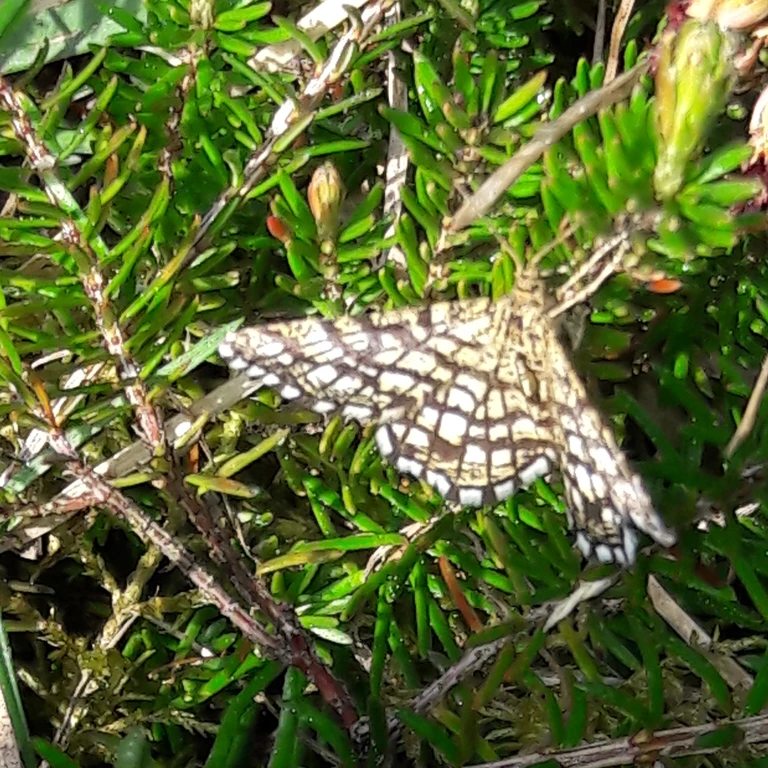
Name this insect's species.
Chiasmia clathrata
